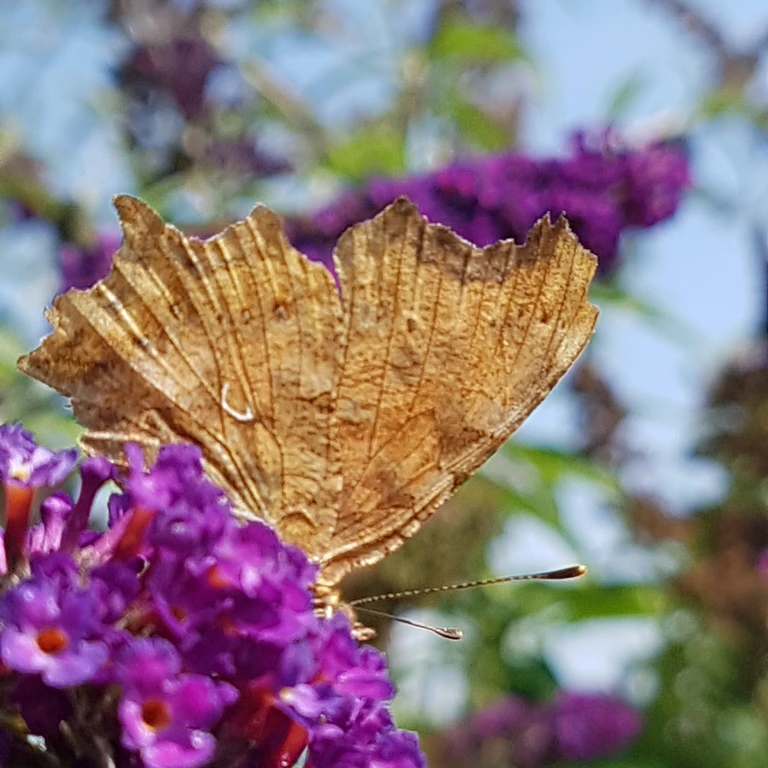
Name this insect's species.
Polygonia c-album
